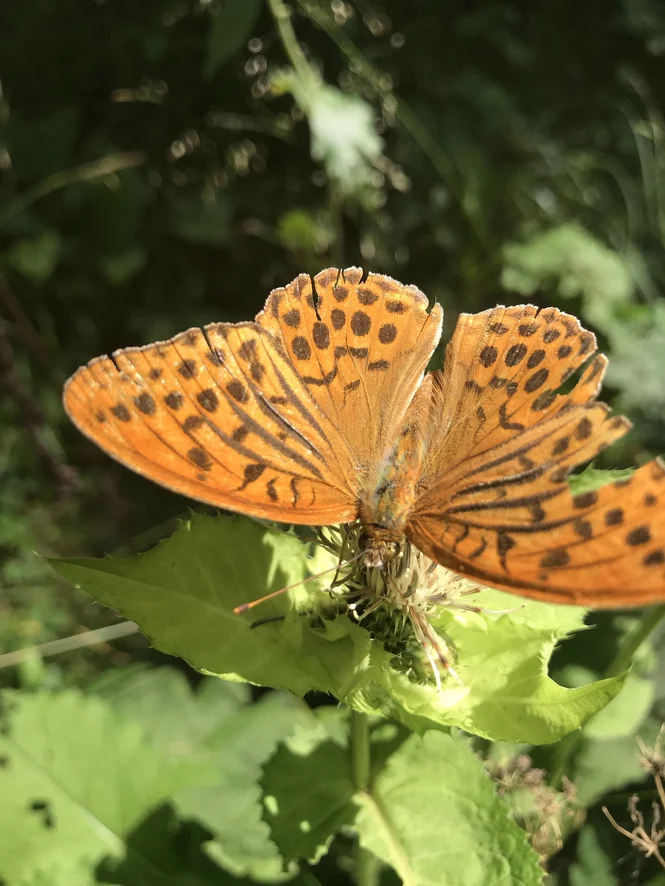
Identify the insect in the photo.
Argynnis paphia
